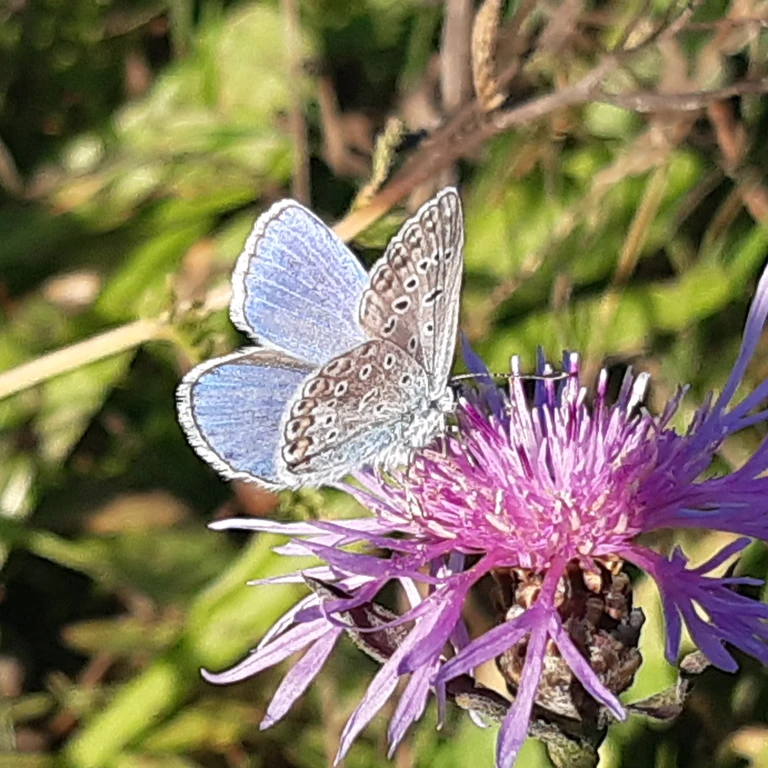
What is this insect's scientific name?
Polyommatus icarus
